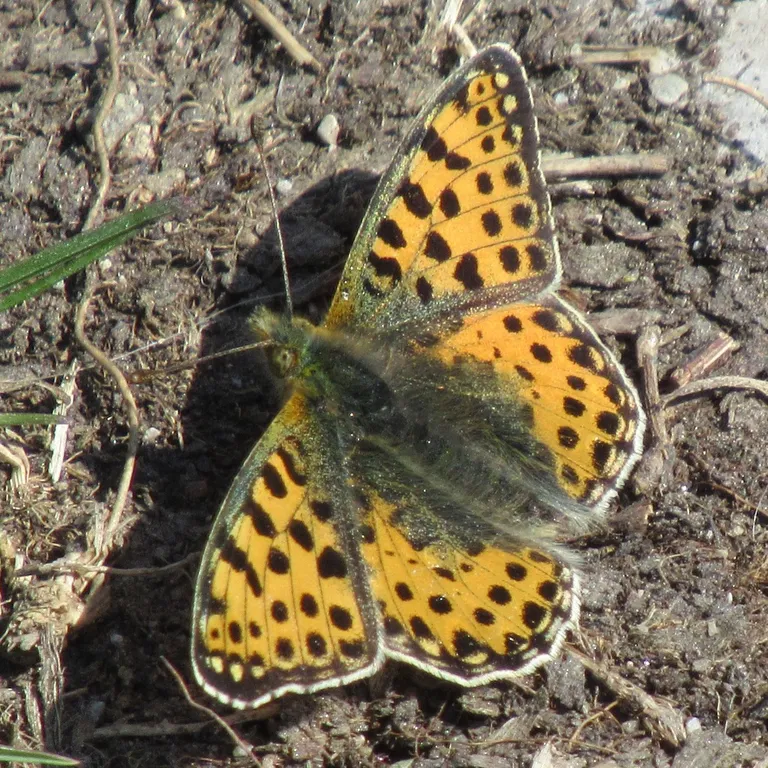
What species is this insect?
Issoria lathonia
